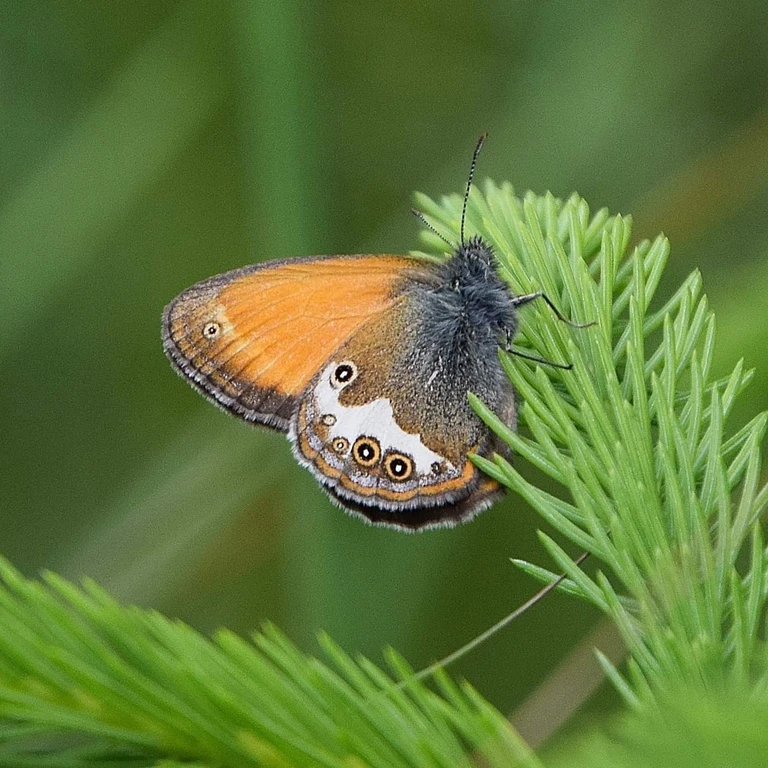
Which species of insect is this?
Coenonympha arcania
